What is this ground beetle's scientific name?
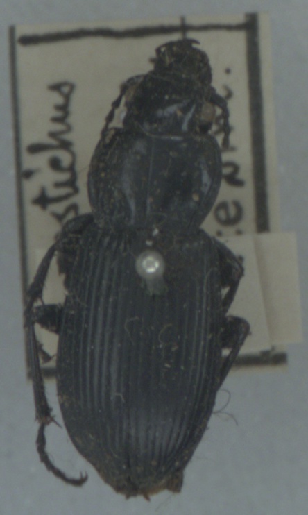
Pterostichus melanarius
